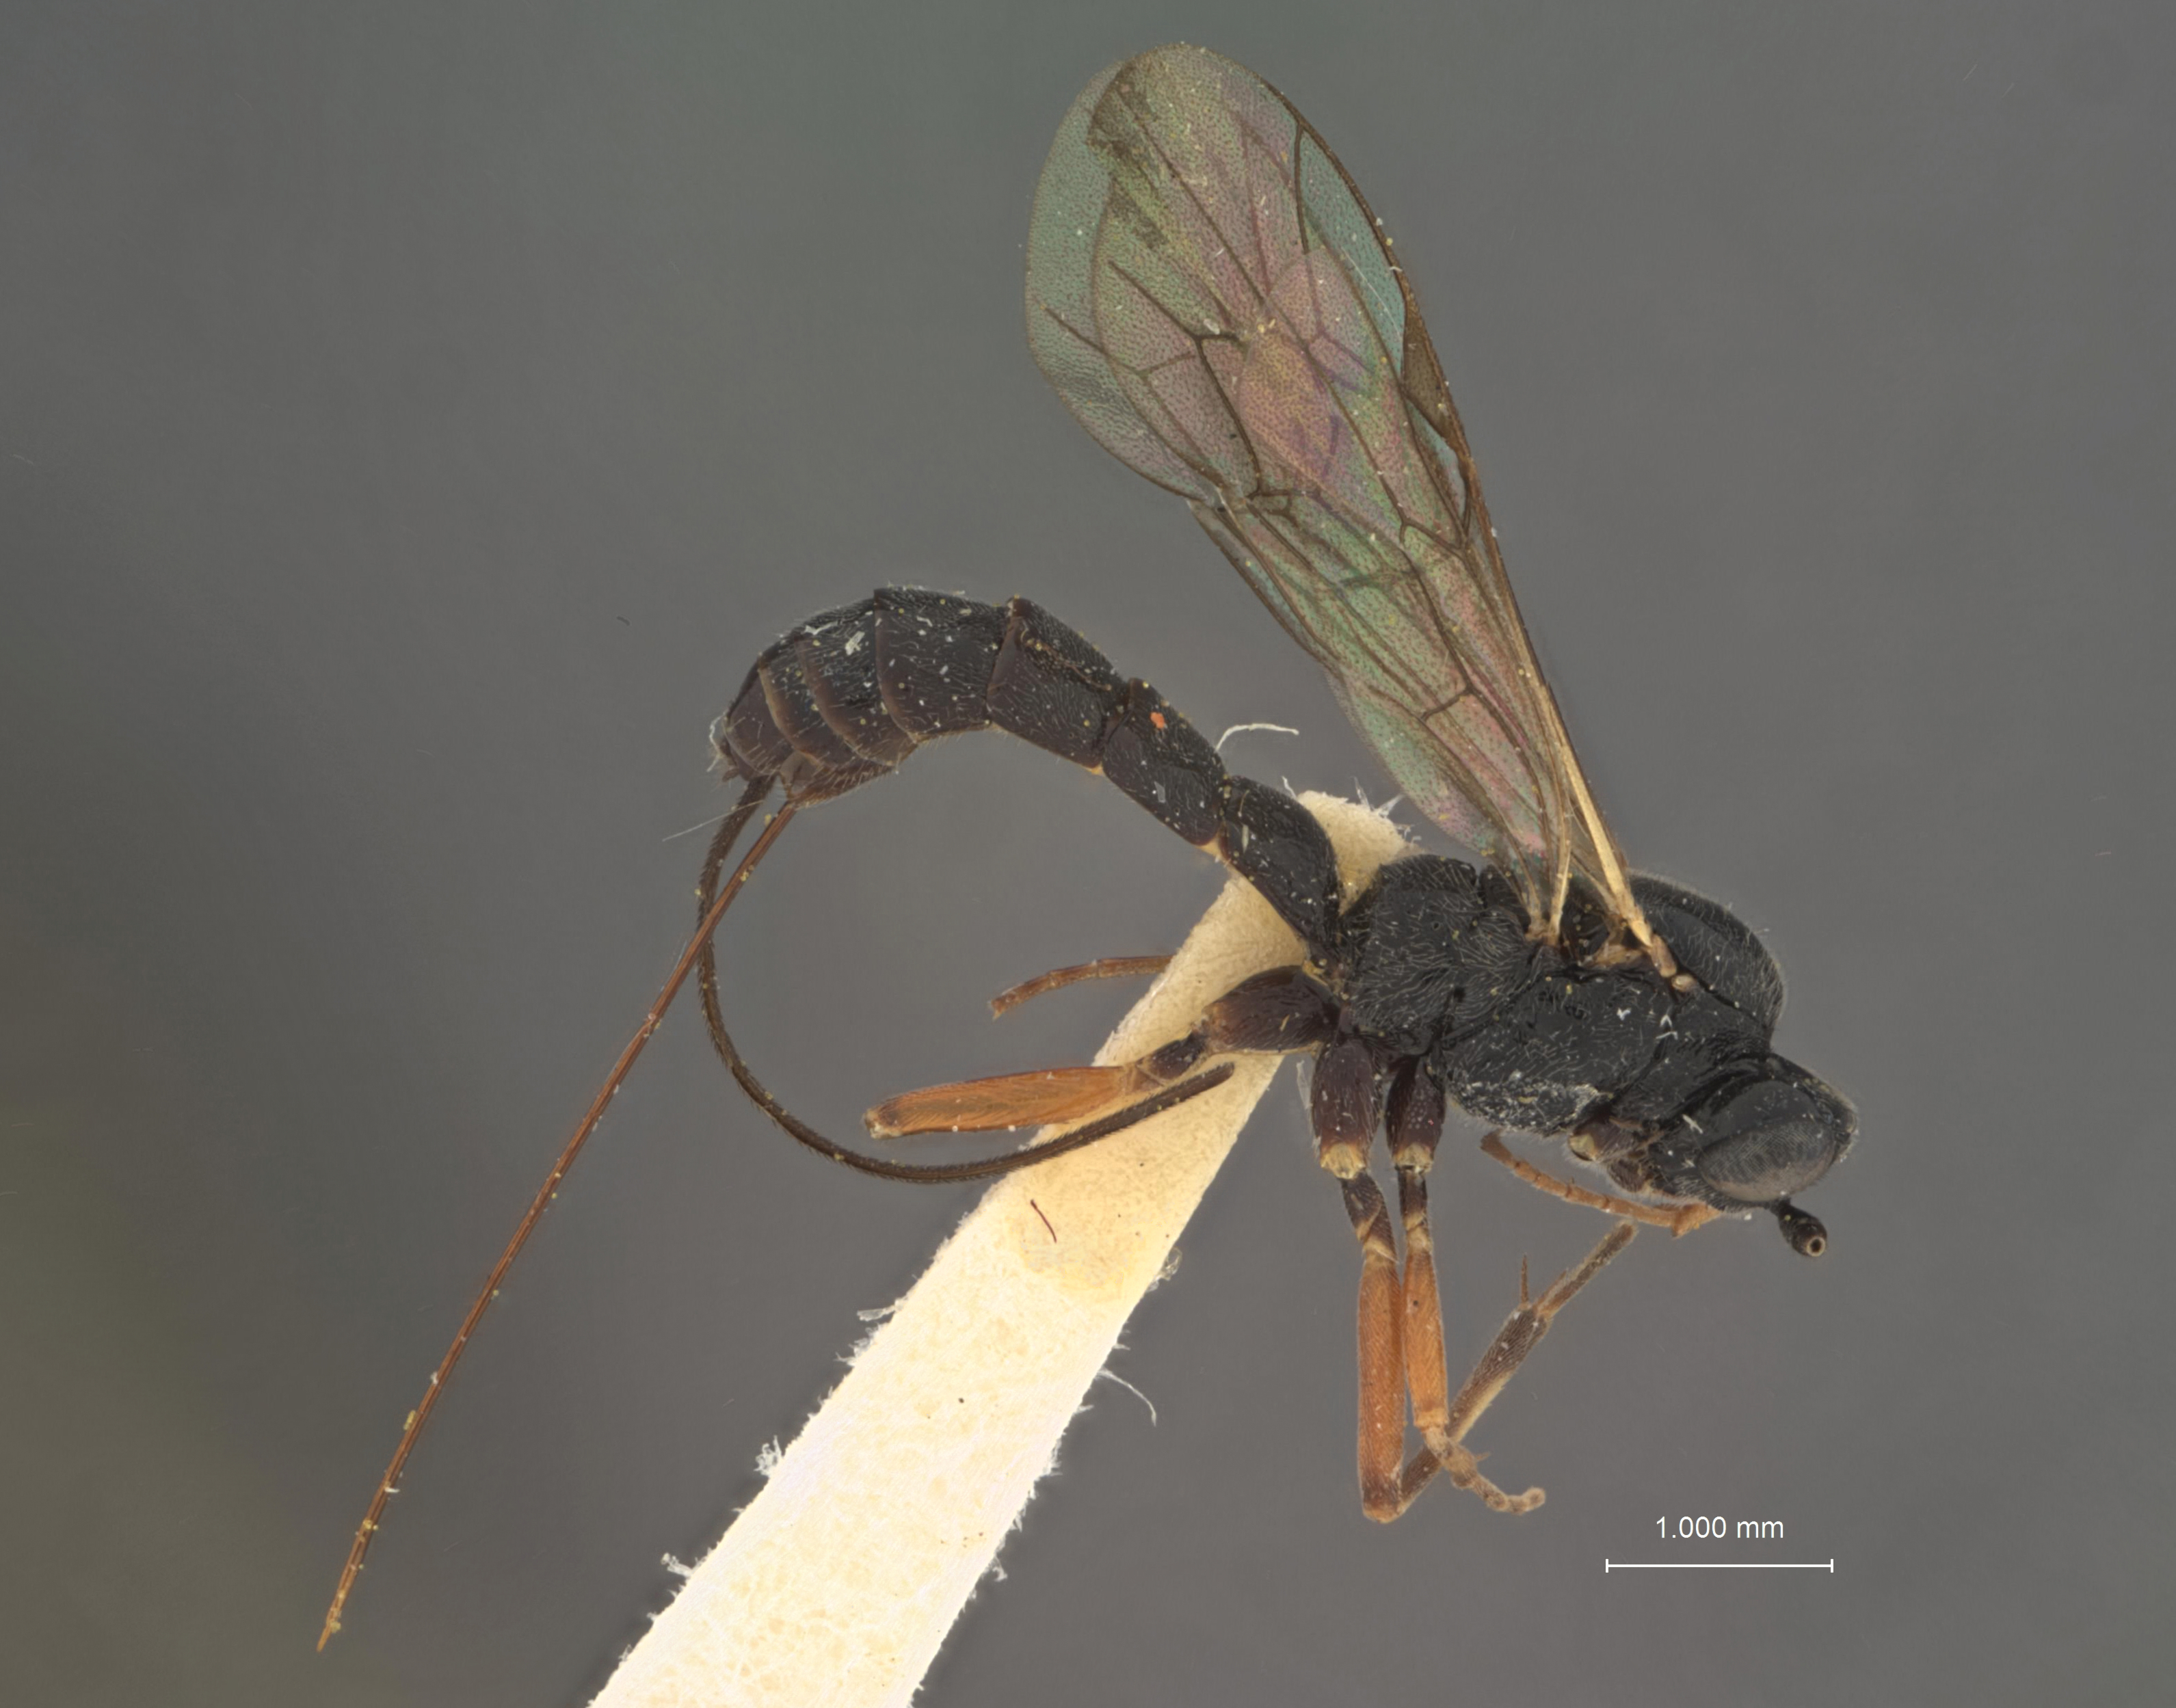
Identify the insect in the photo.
Glypta aequorea
